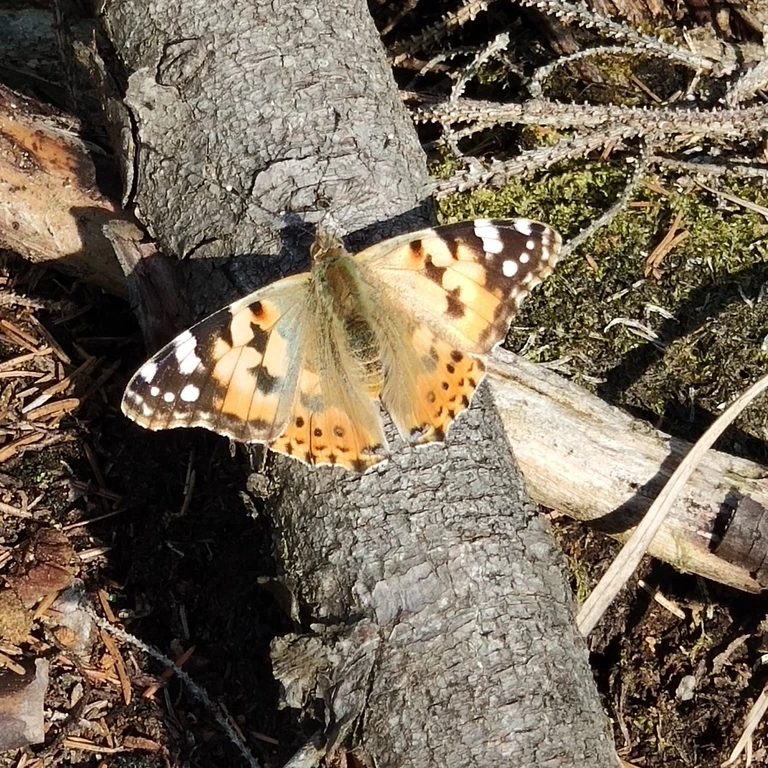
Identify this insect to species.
Vanessa cardui
